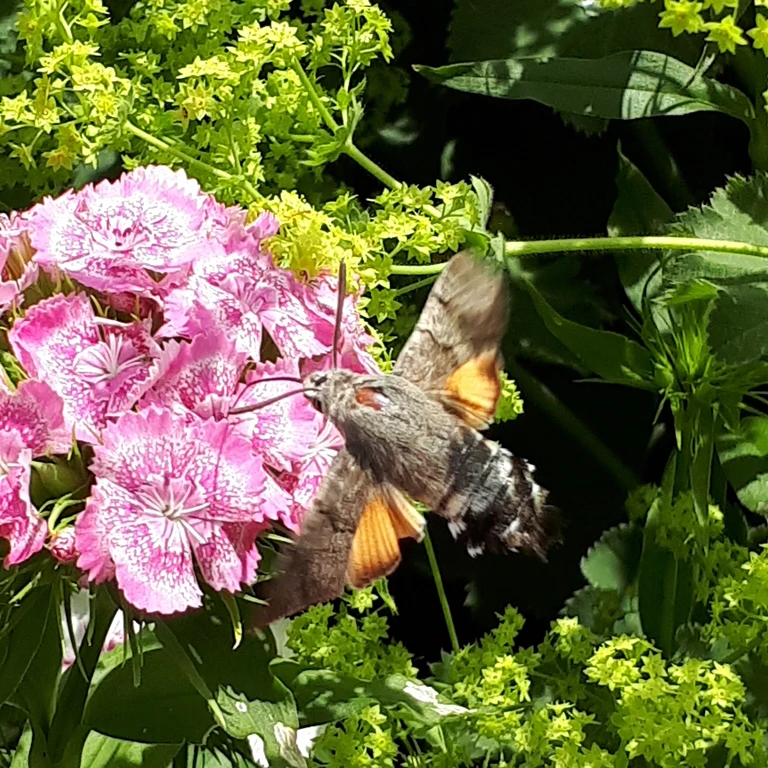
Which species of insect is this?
Macroglossum stellatarum
